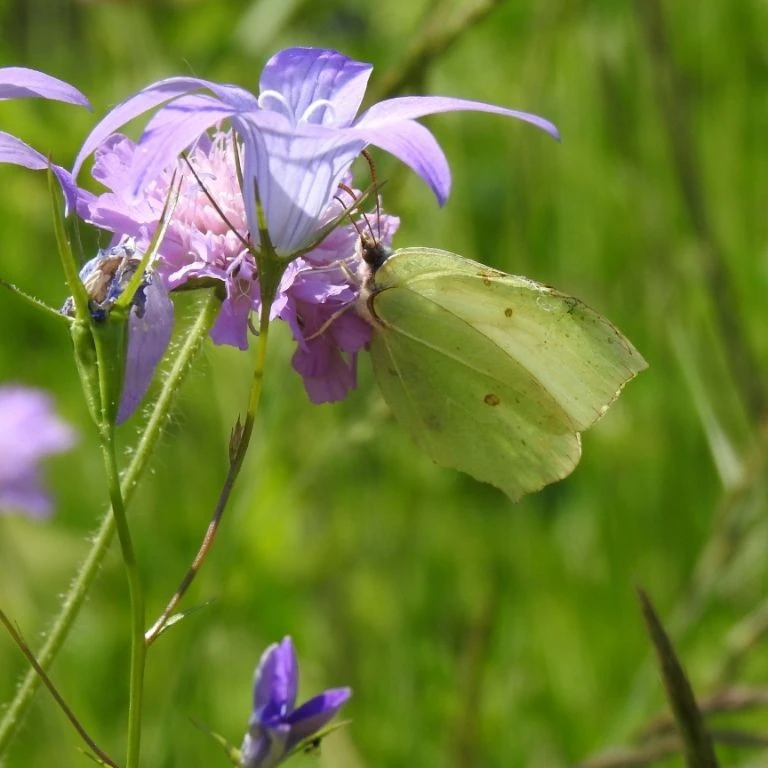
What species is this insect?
Gonepteryx rhamni
